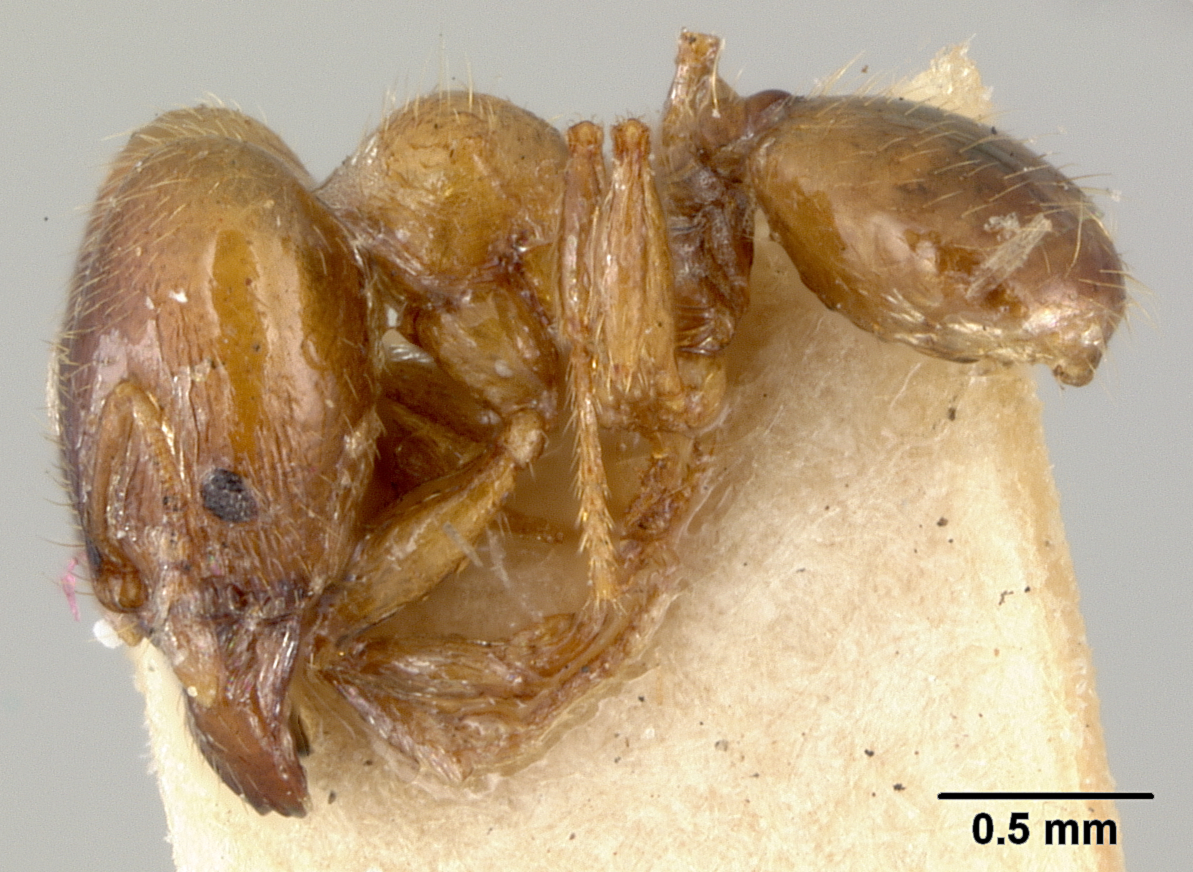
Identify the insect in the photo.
Pheidole chalca
